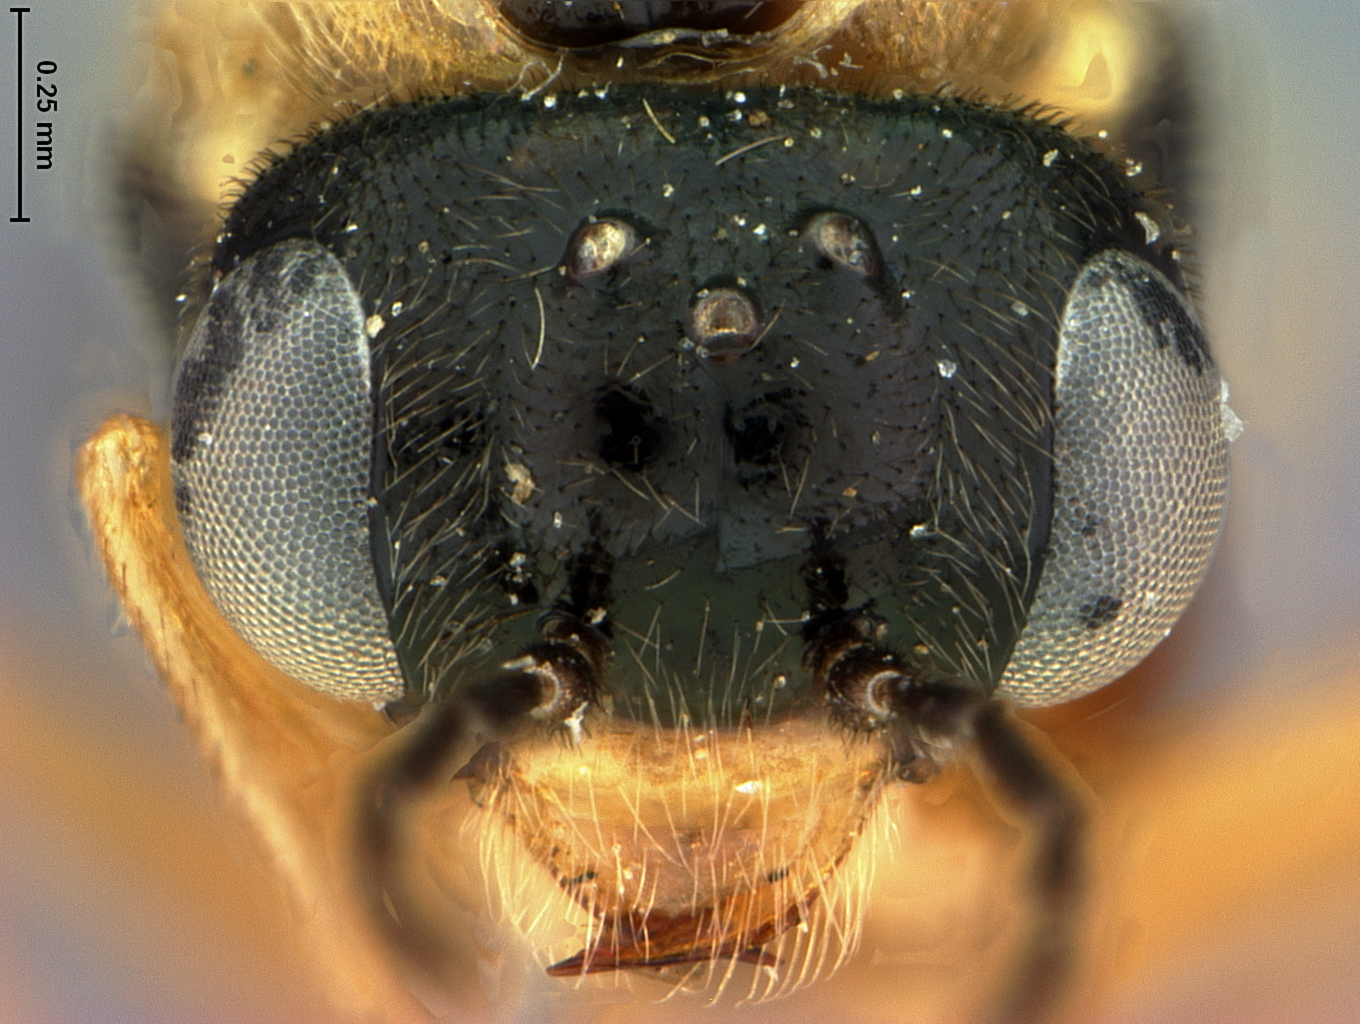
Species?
Acordulecera chilensis
